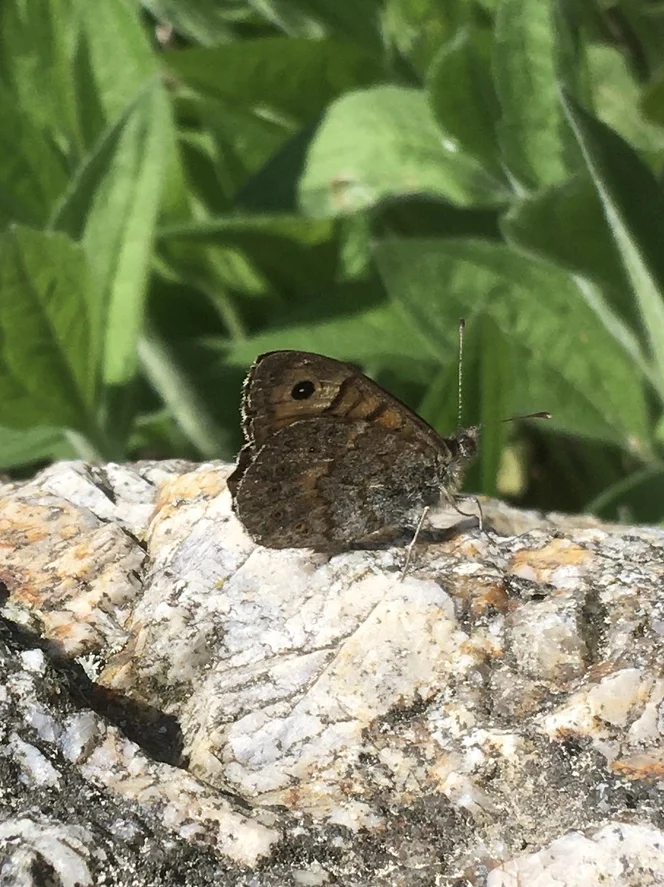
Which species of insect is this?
Lasiommata megera (also Pararge megera)
